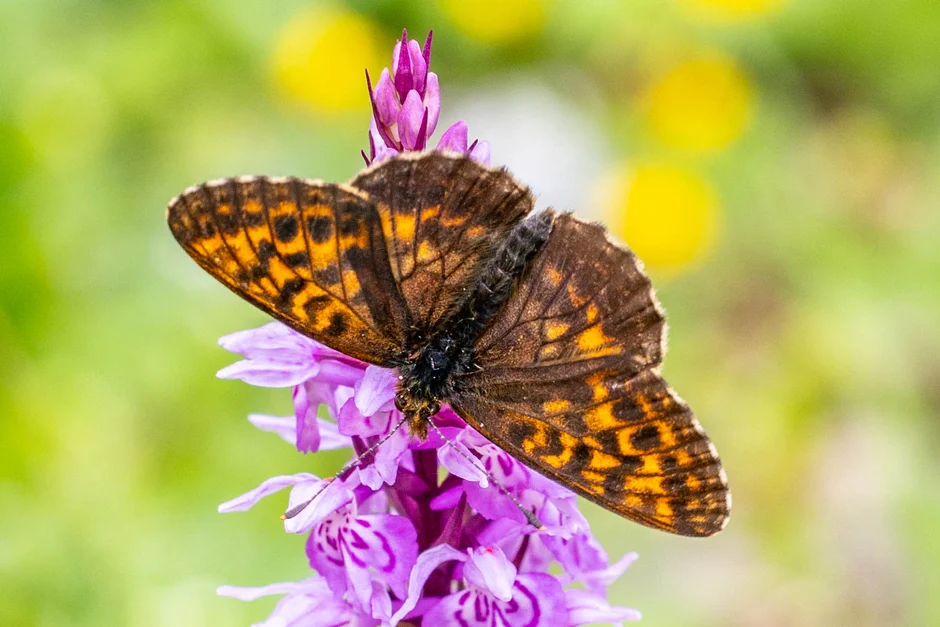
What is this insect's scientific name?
Boloria thore
